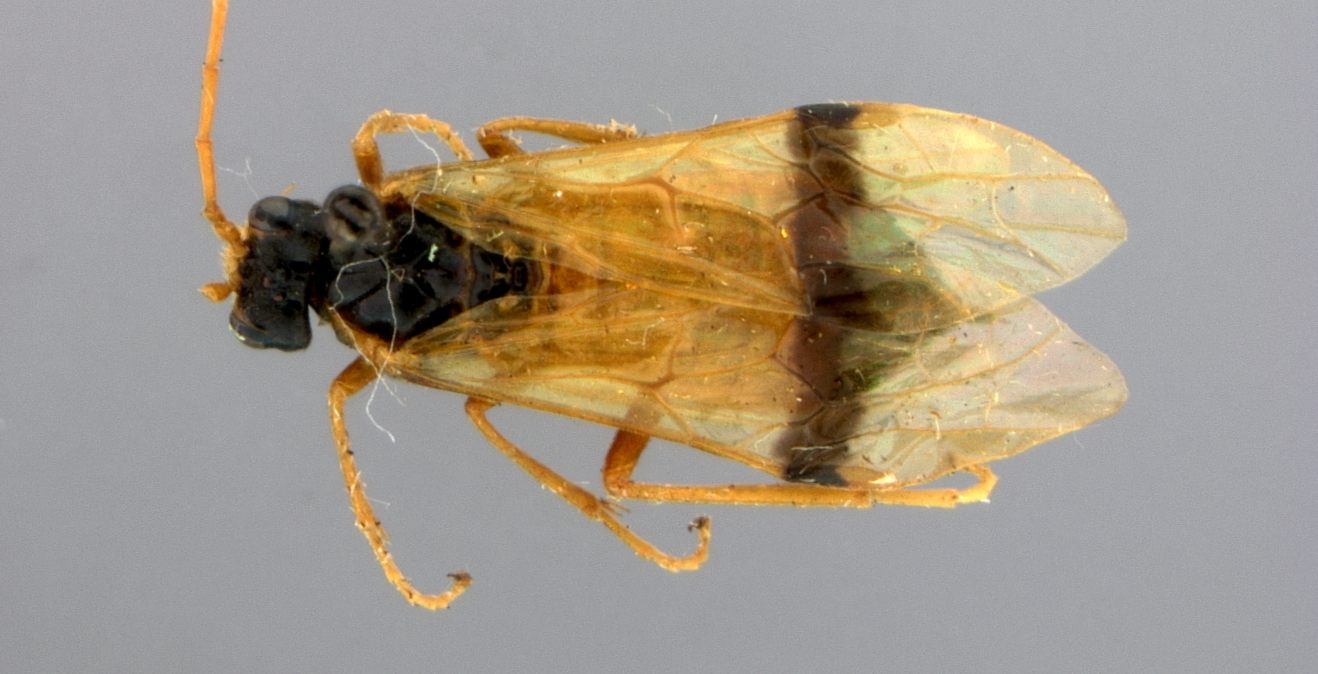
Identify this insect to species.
Aglaostigma sinensis
